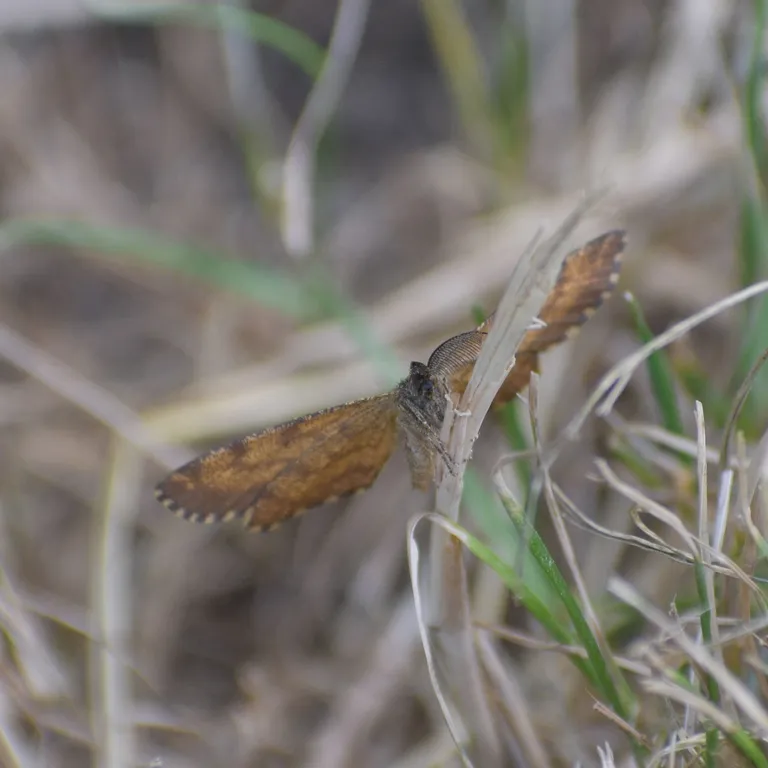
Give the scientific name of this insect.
Ematurga atomaria
